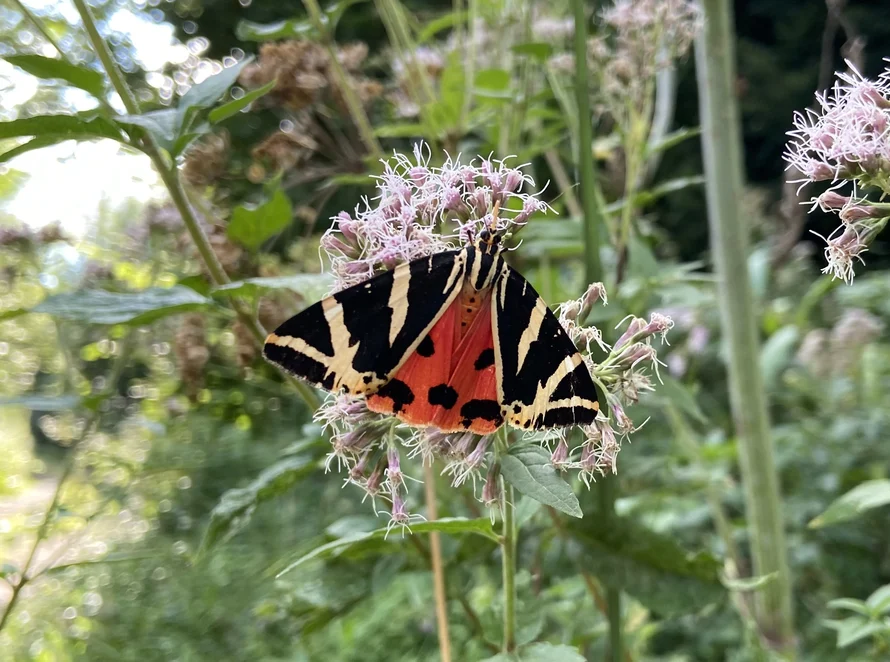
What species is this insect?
Euplagia quadripunctaria
